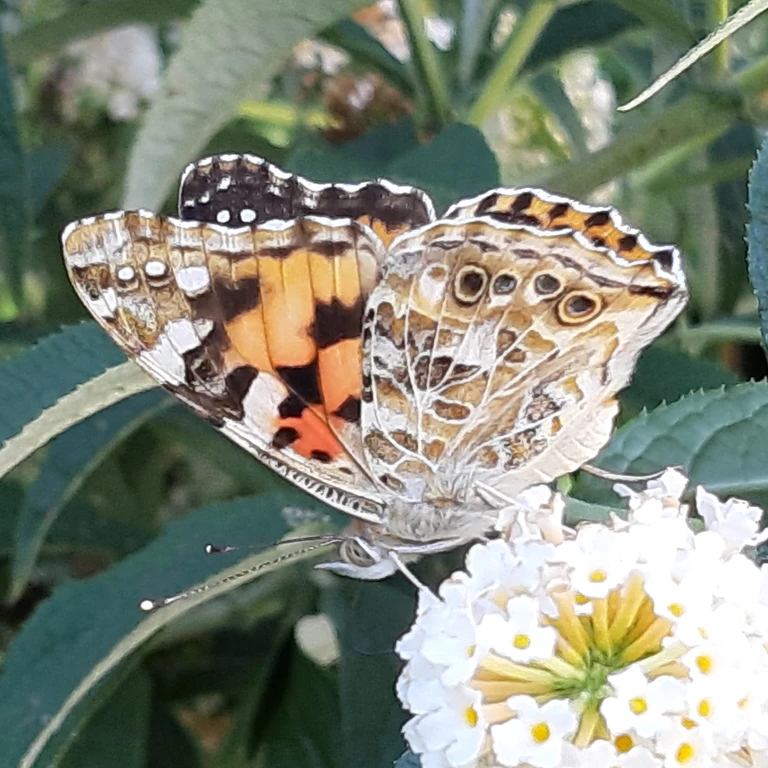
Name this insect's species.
Vanessa cardui
